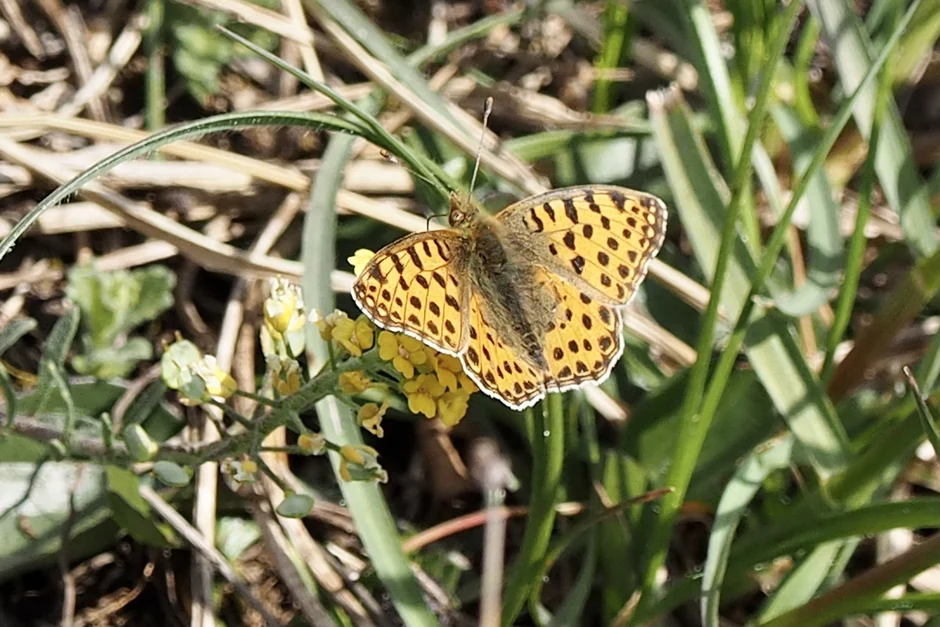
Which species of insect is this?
Issoria lathonia
